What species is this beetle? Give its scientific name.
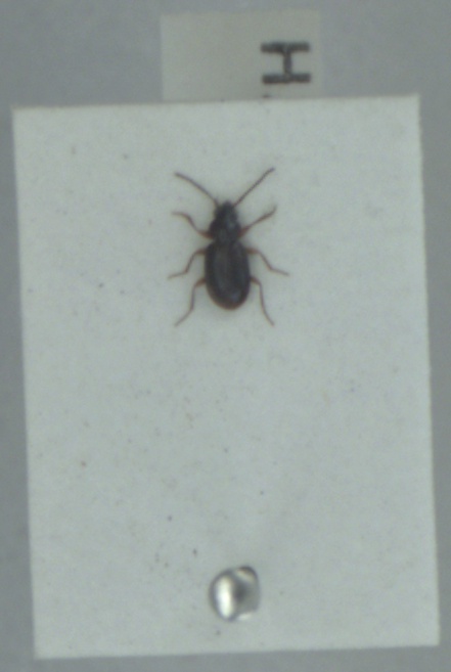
Bembidion assimile
